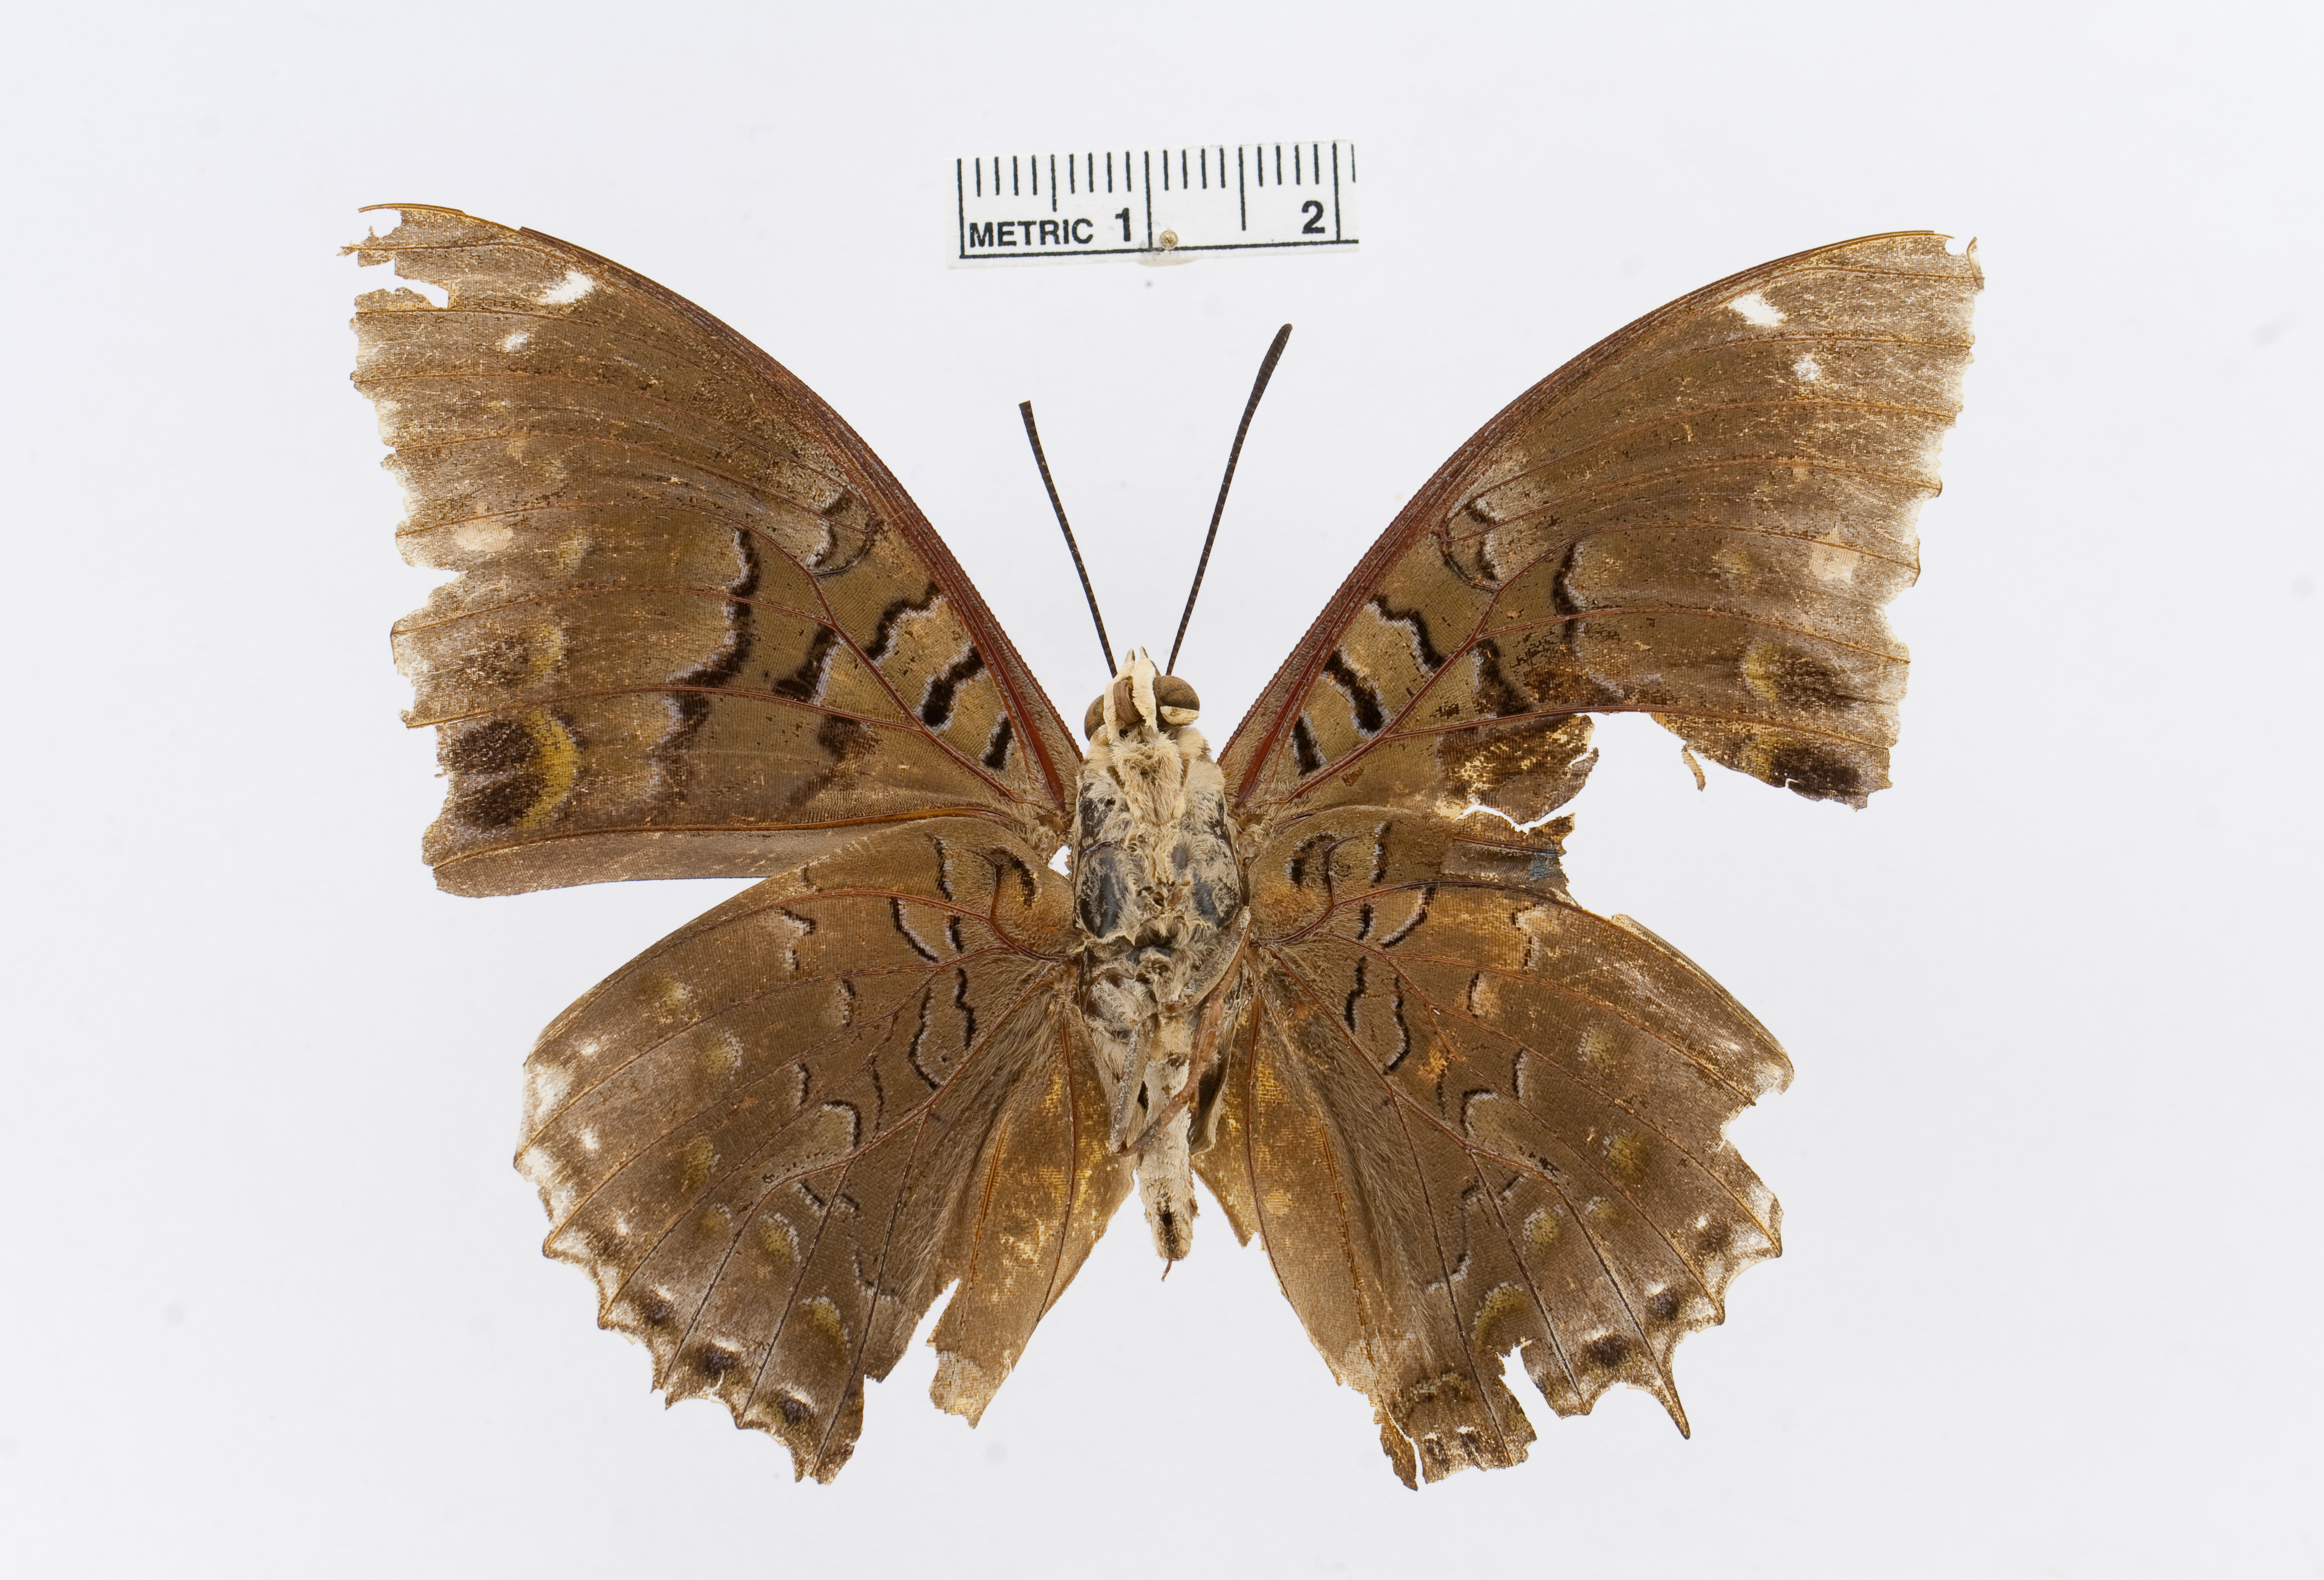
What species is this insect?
Charaxes mixtus
